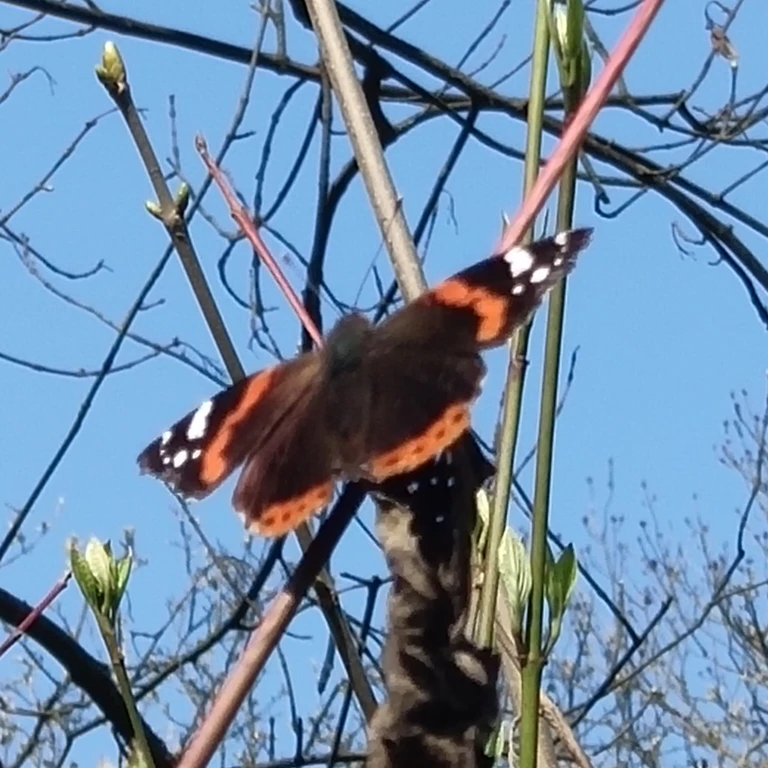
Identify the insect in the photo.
Vanessa atalanta
